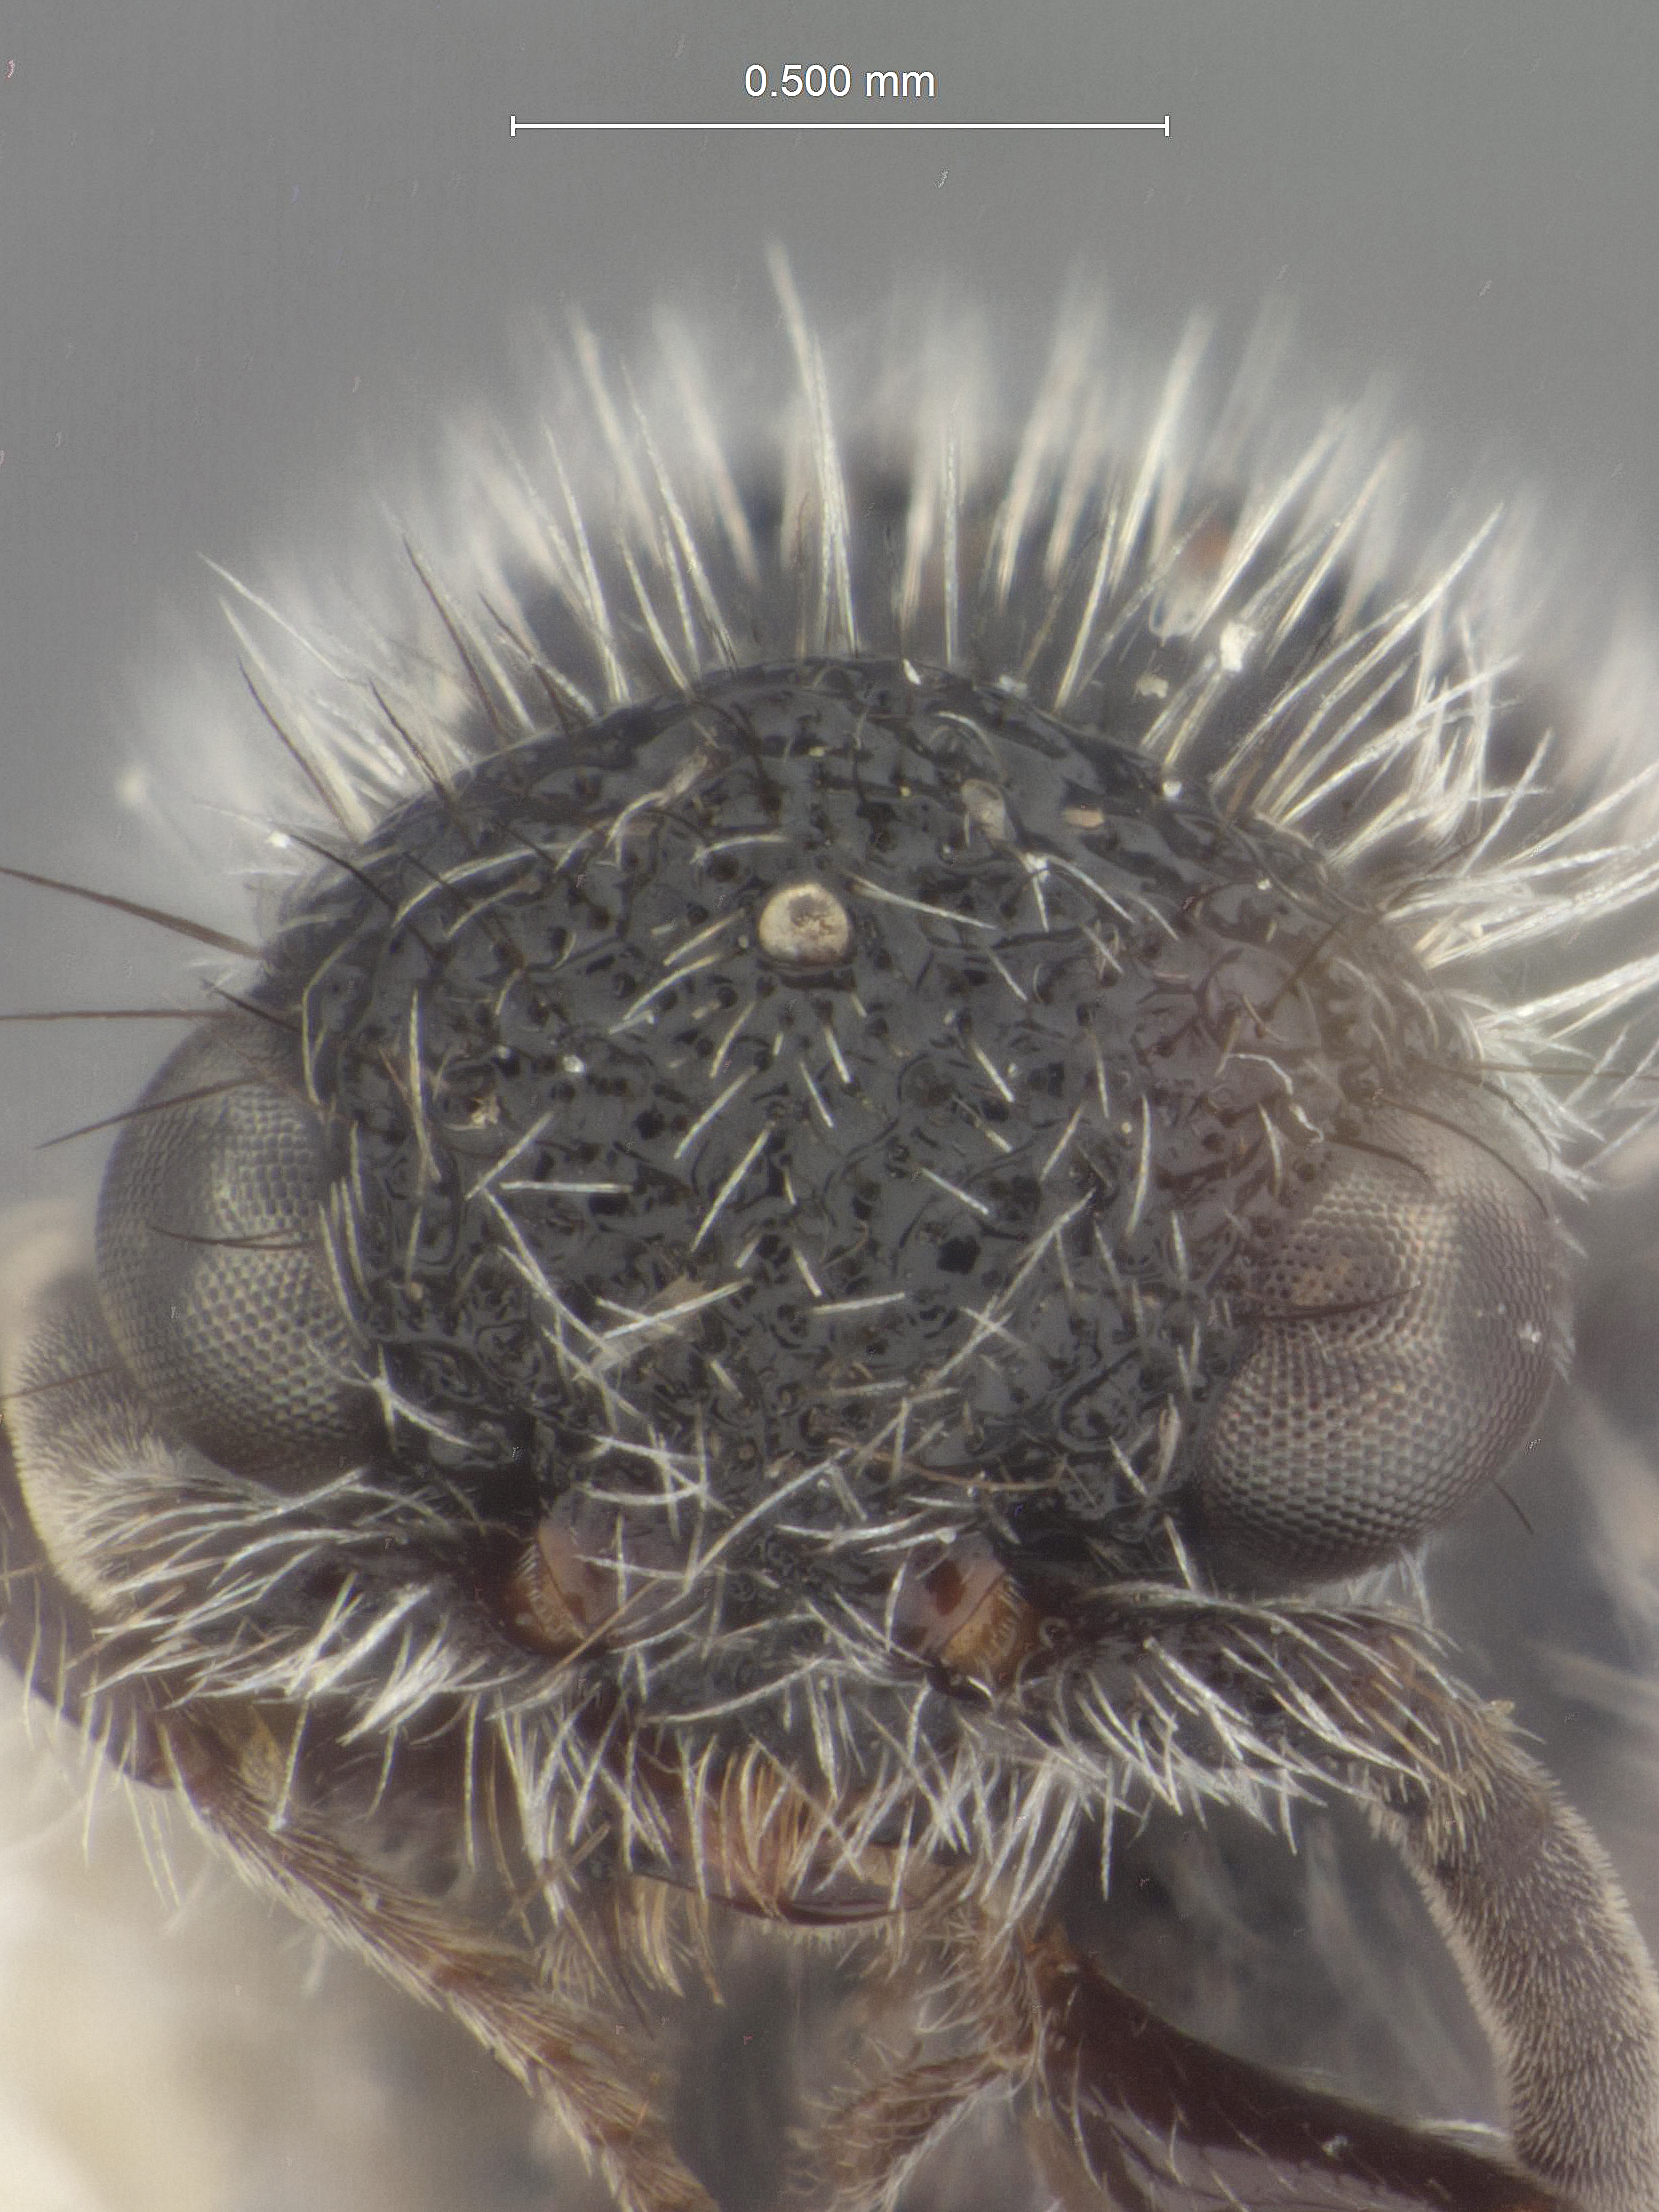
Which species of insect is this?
Dasymutilla mickeli
